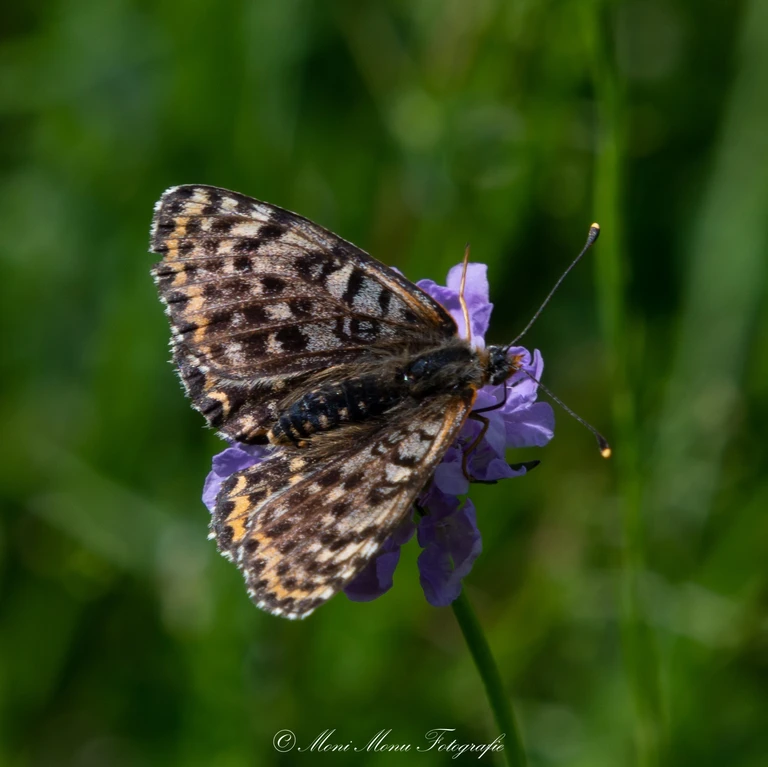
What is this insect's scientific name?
Melitaea didyma
